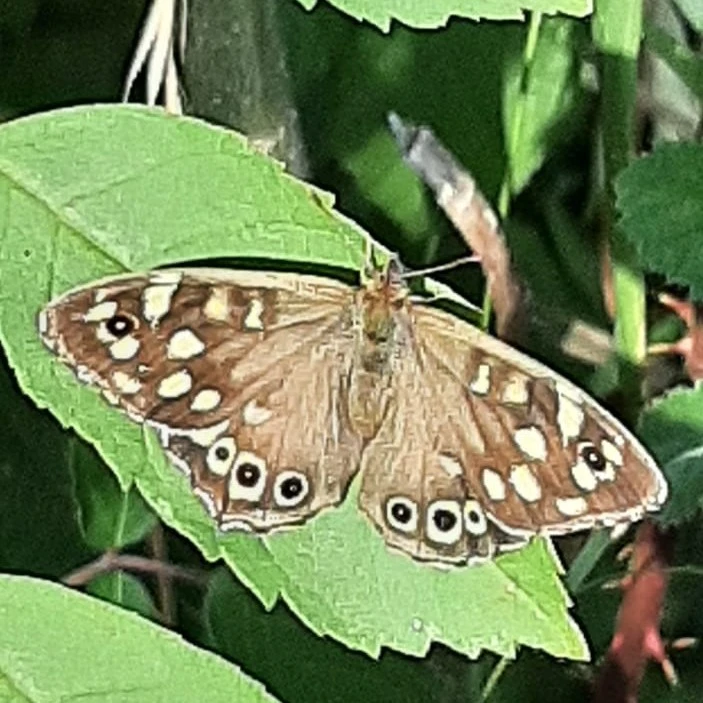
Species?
Pararge aegeria
